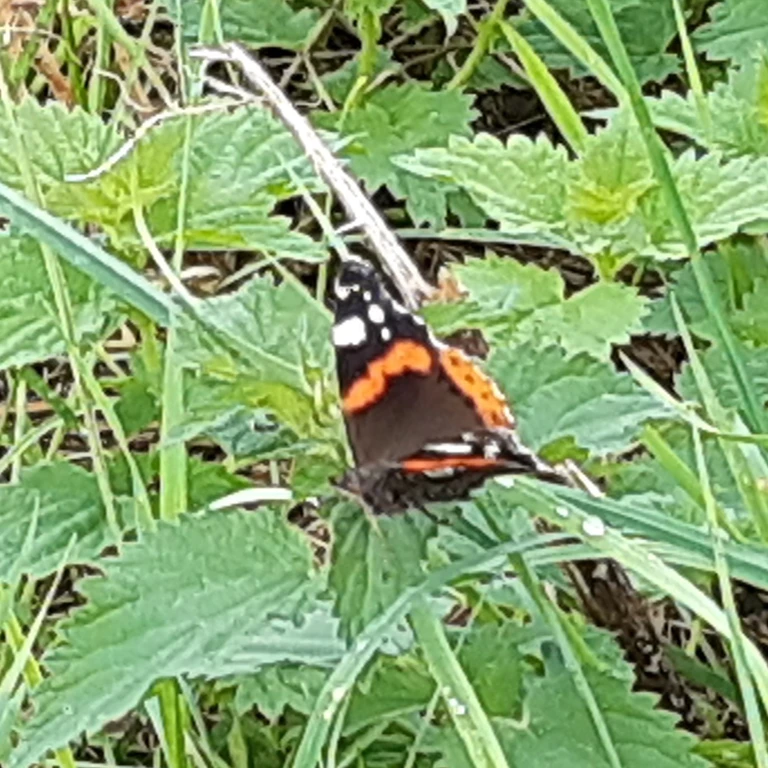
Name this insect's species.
Vanessa atalanta
